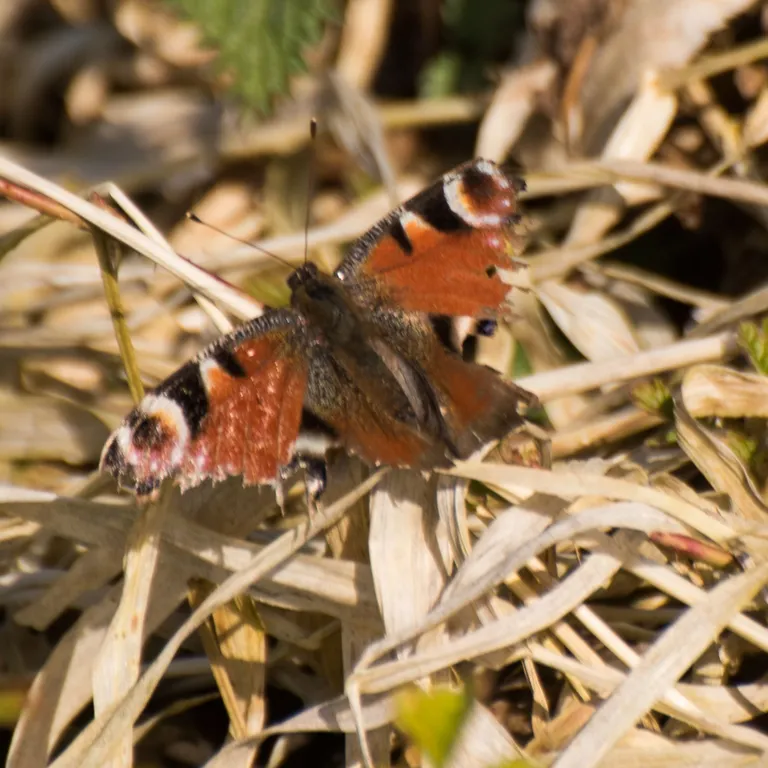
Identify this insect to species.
Aglais io
